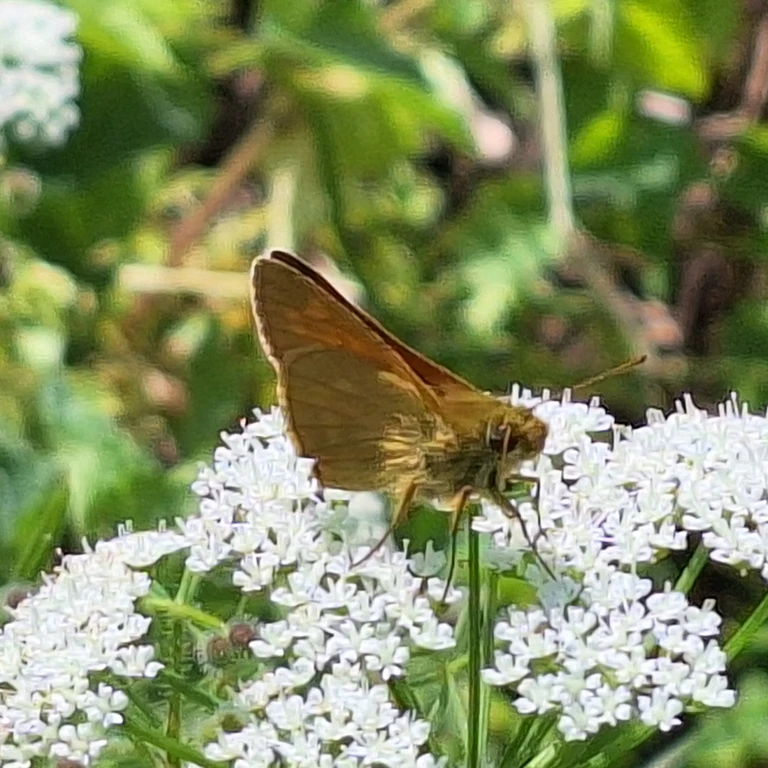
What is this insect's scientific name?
Ochlodes sylvanus (also Ochlodes venata)
